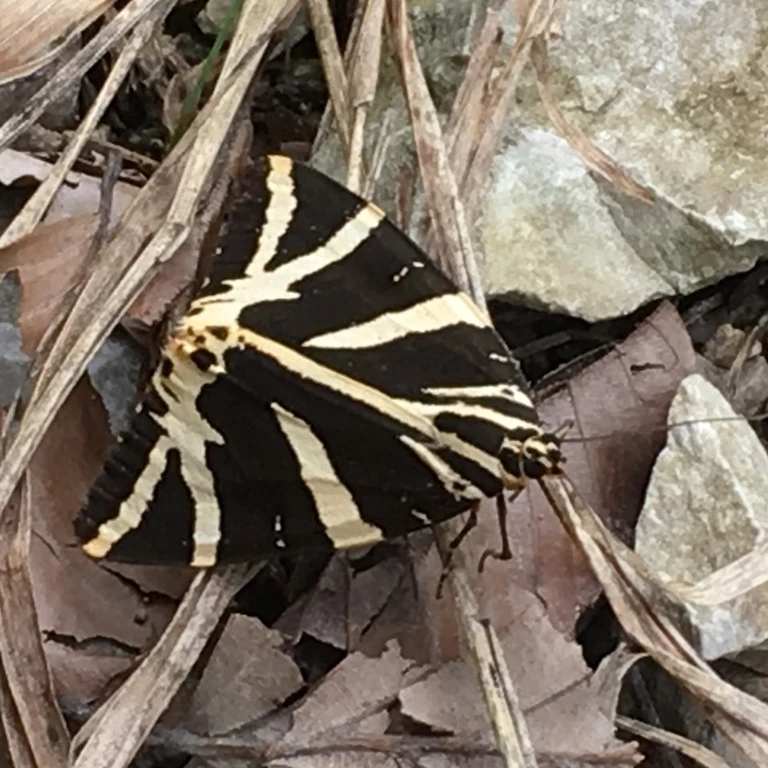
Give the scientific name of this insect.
Euplagia quadripunctaria
